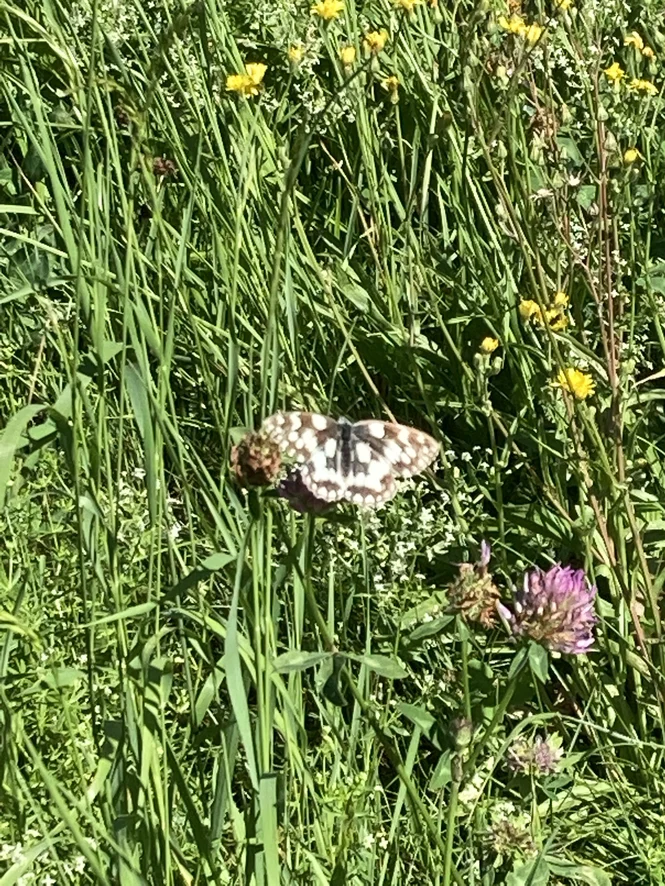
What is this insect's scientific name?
Melanargia galathea
